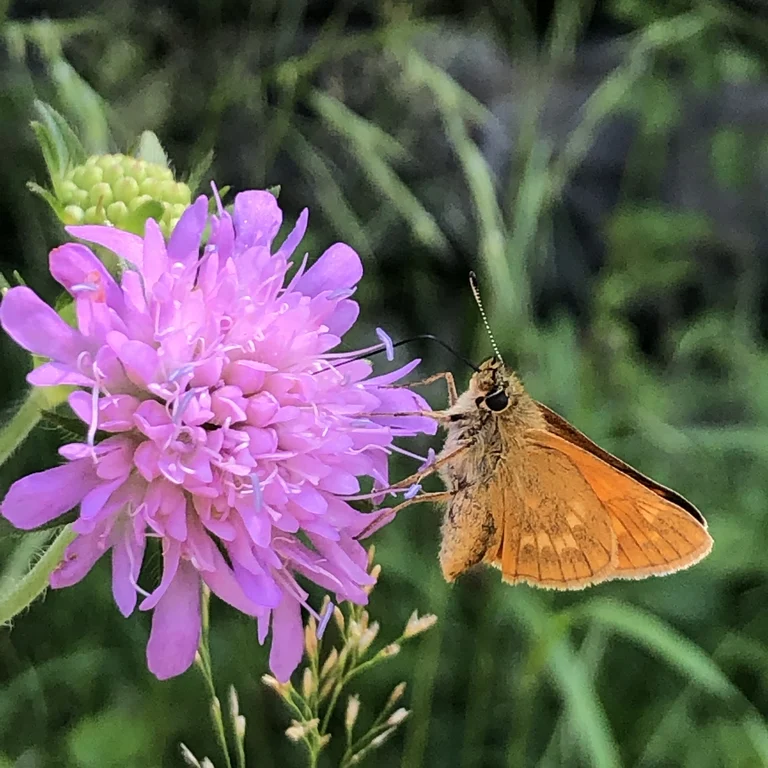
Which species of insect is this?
Ochlodes sylvanus (also Ochlodes venata)
